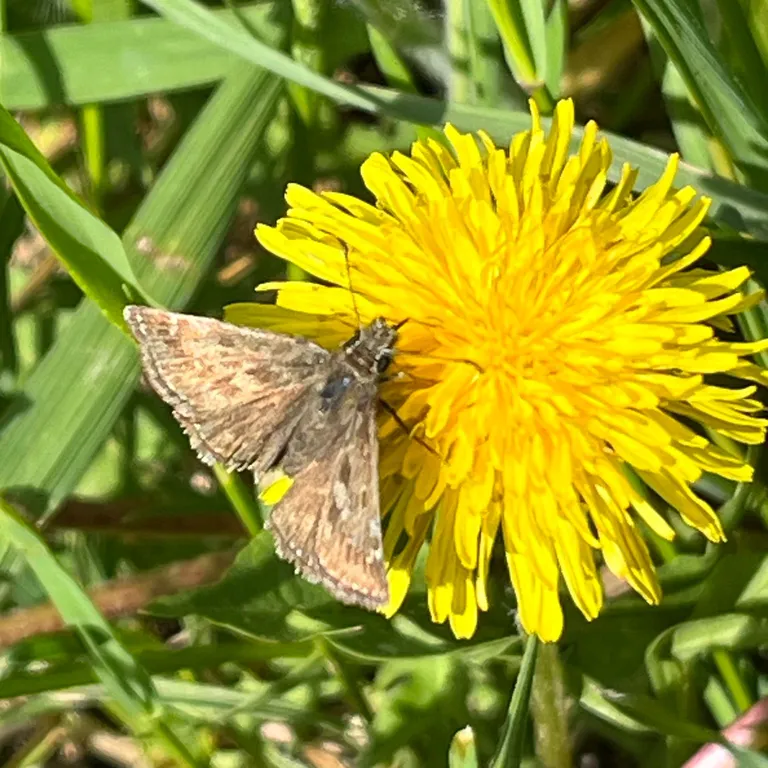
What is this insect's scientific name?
Erynnis tages
